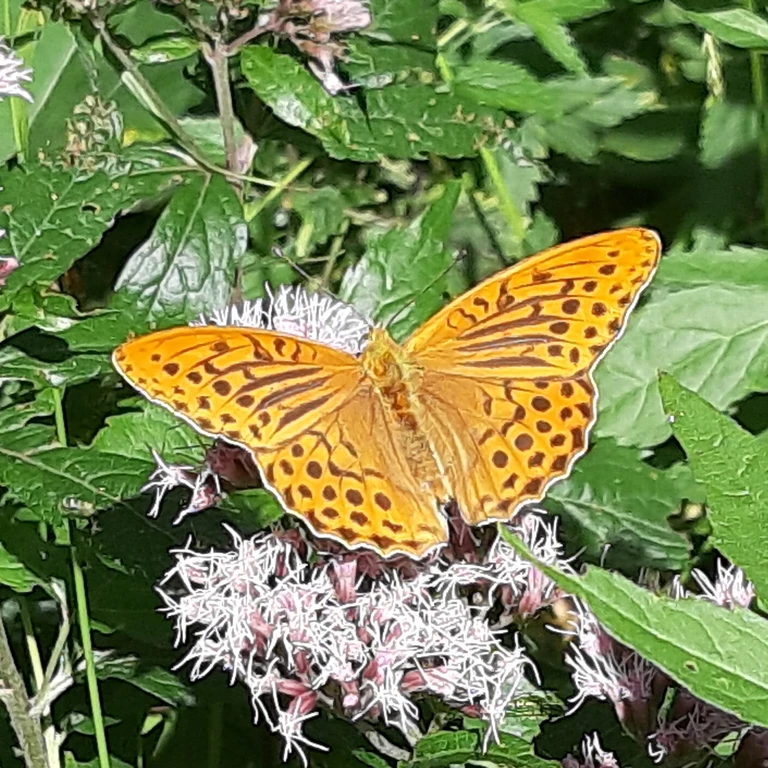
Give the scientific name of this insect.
Argynnis paphia
